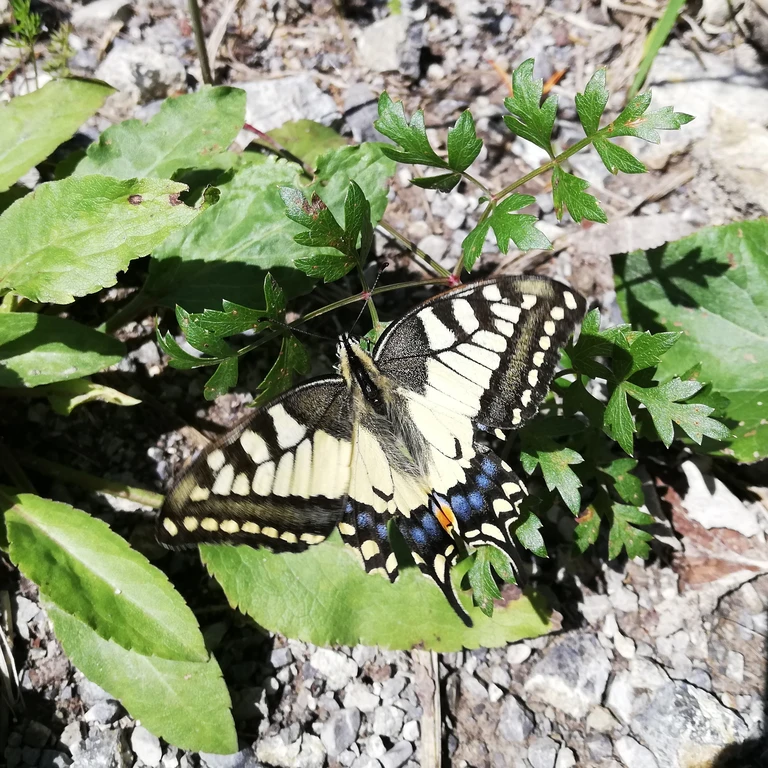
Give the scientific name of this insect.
Papilio machaon
